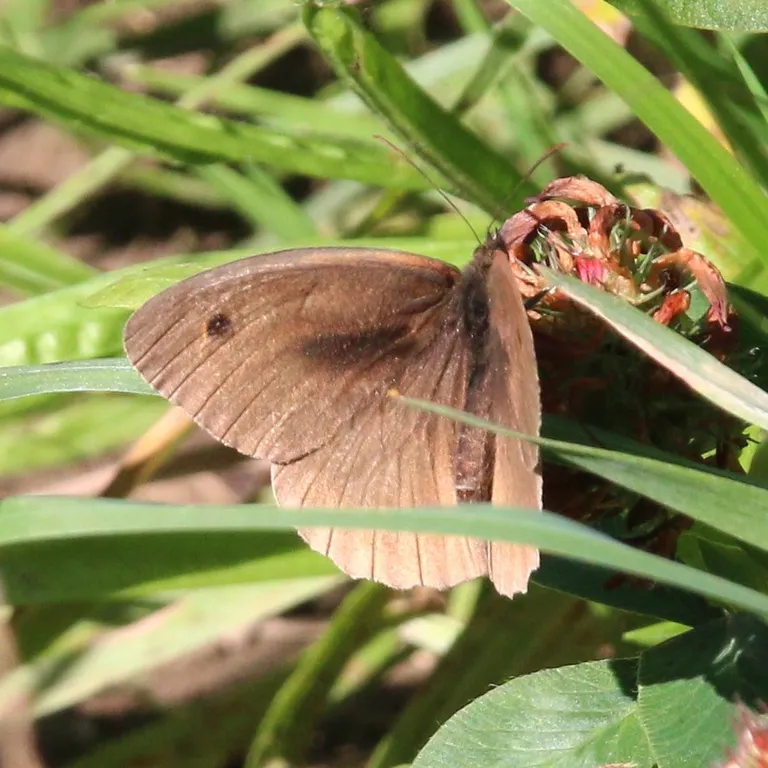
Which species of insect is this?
Maniola jurtina
